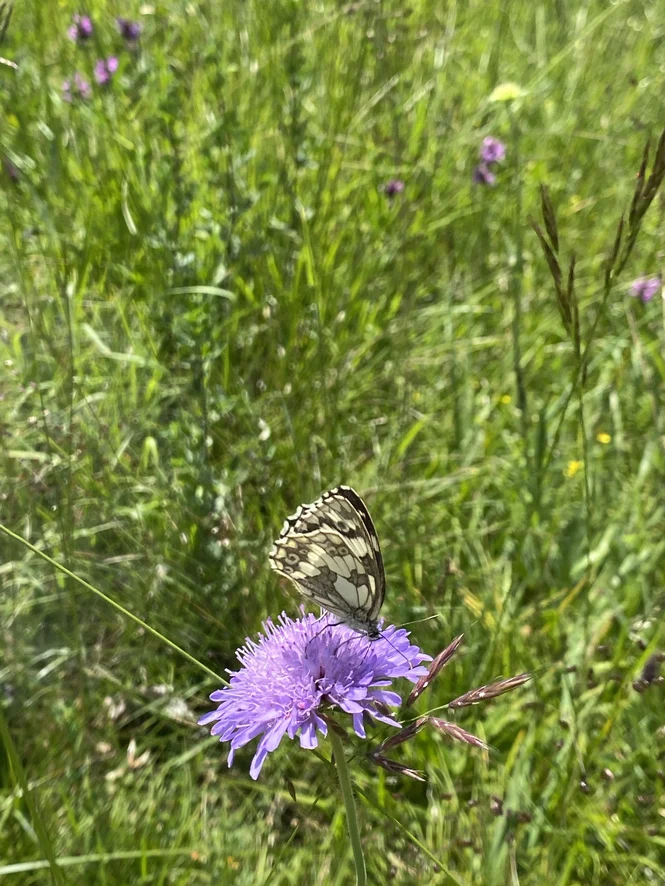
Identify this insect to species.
Melanargia galathea
